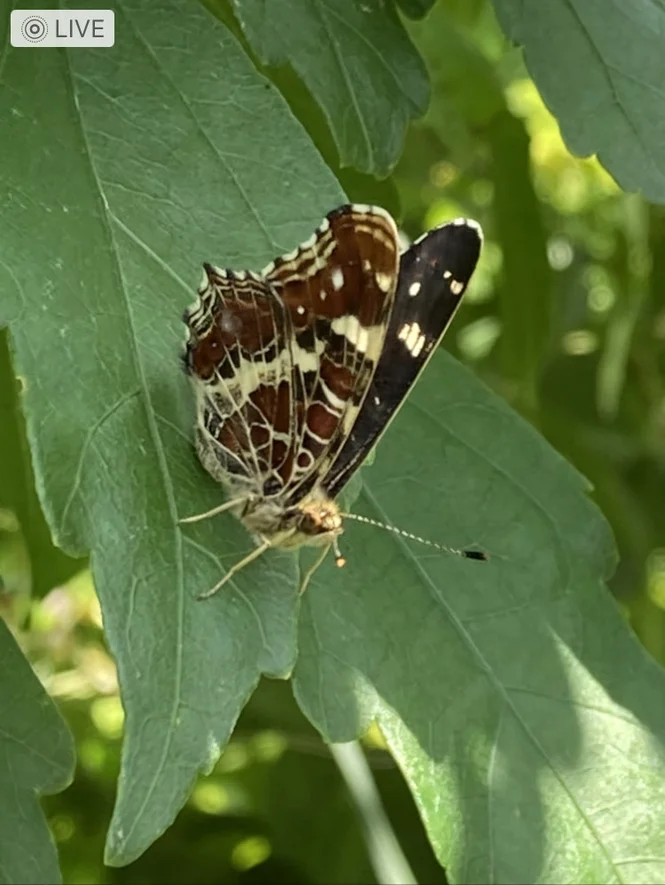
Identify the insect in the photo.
Araschnia levana
